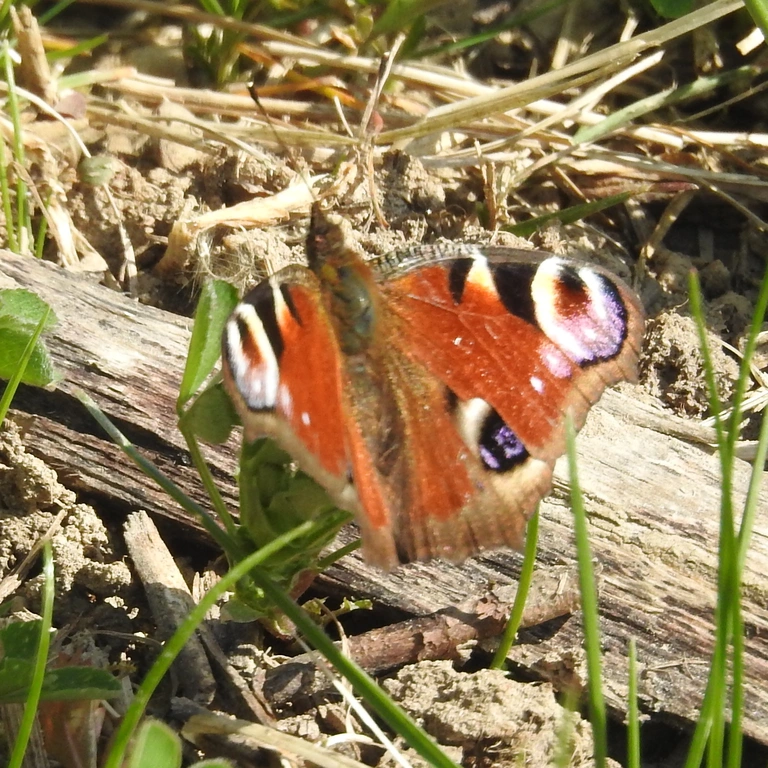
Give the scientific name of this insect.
Aglais io
